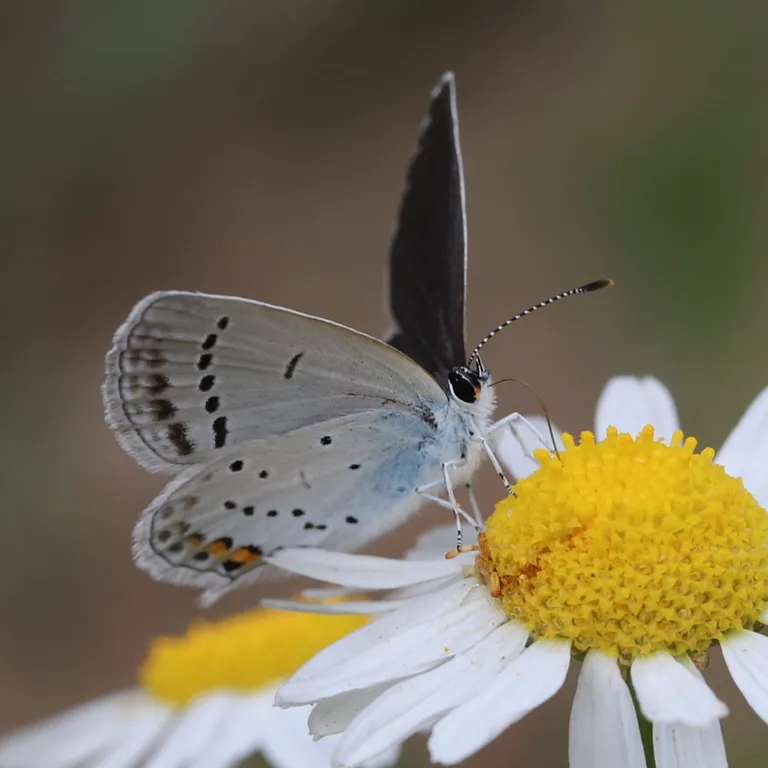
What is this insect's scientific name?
Cupido argiades (also Elkalyce argiades)
